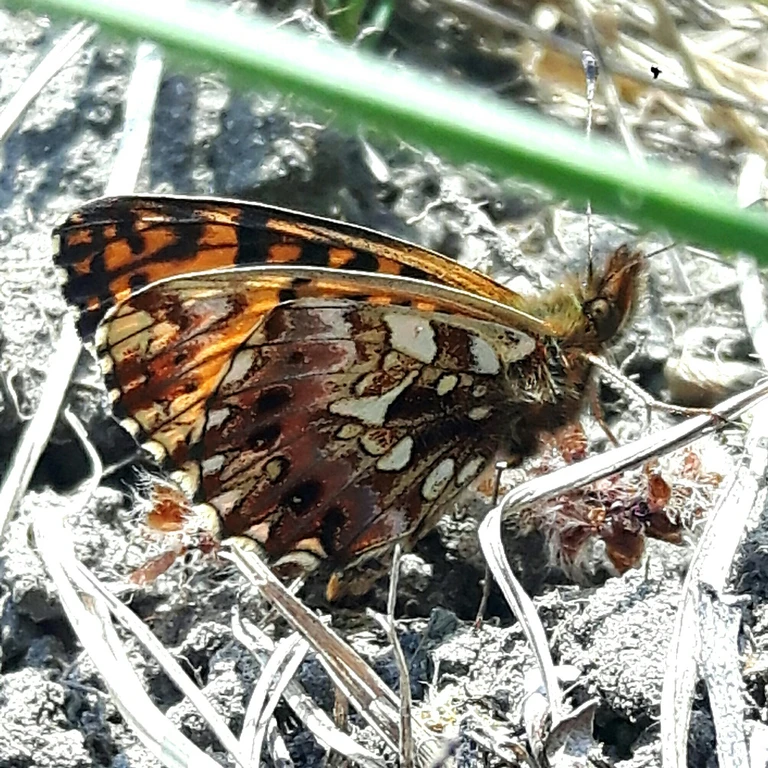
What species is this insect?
Boloria dia
